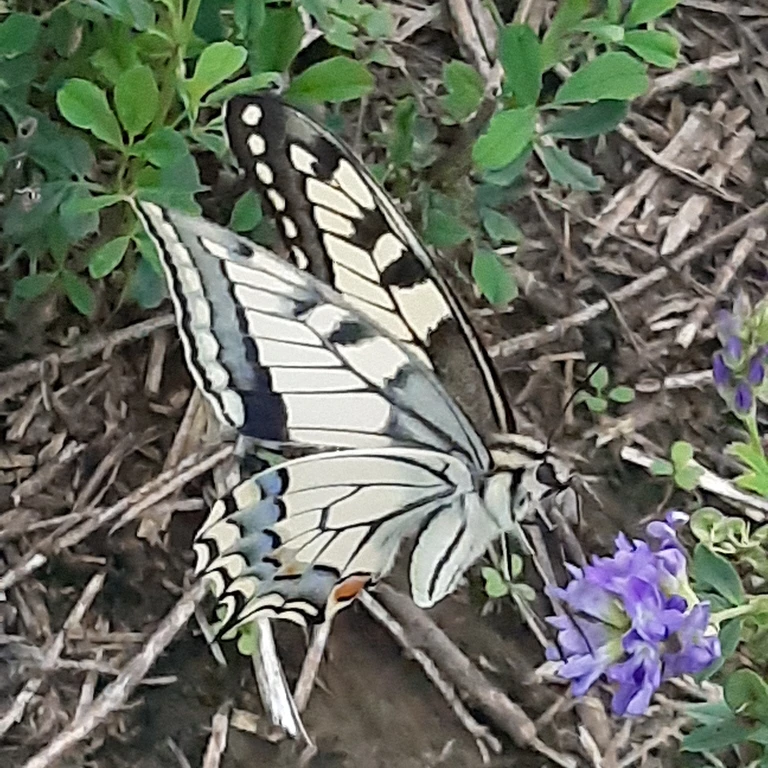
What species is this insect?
Papilio machaon
